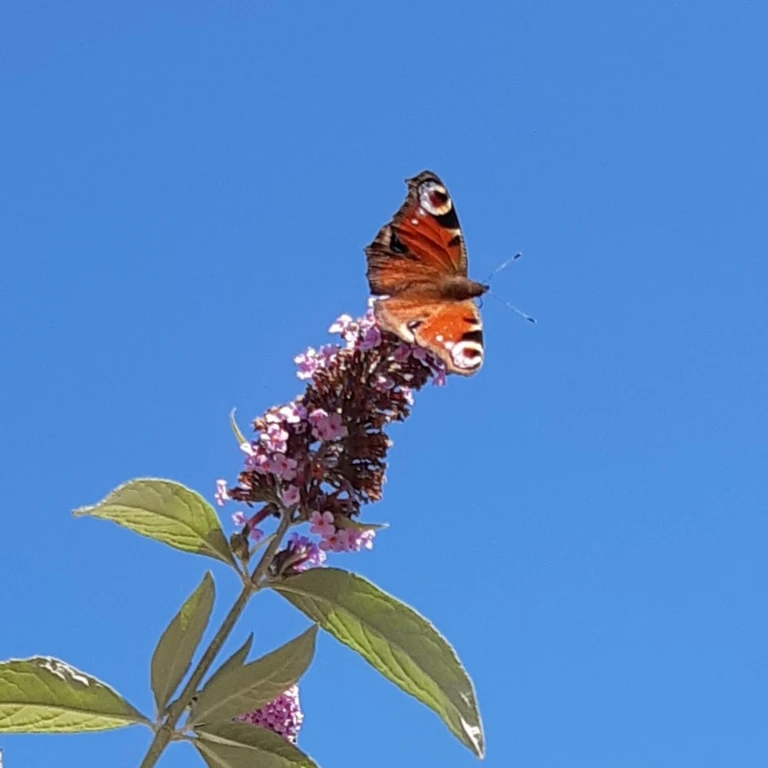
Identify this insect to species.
Aglais io
